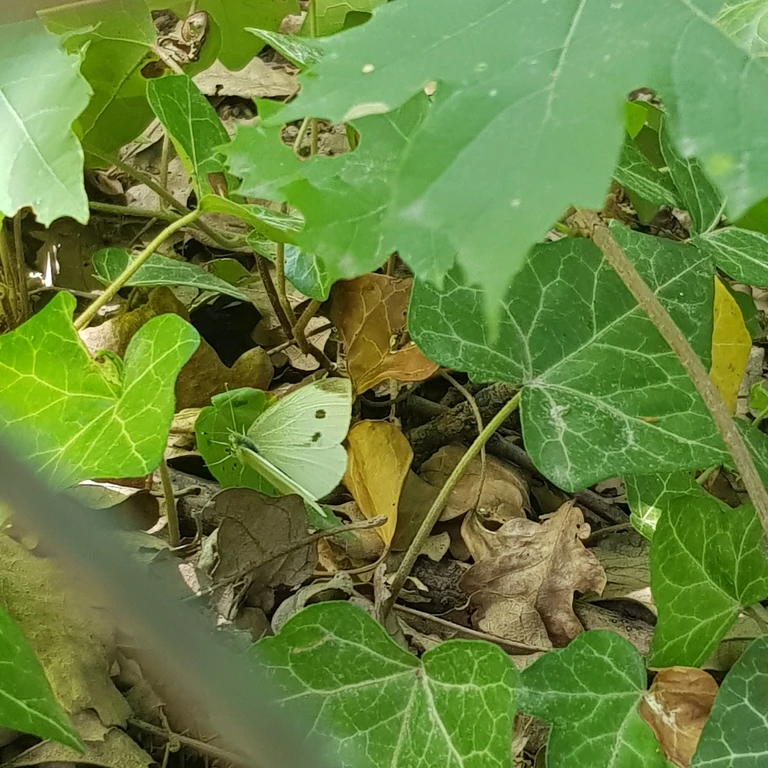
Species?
Pieris rapae
